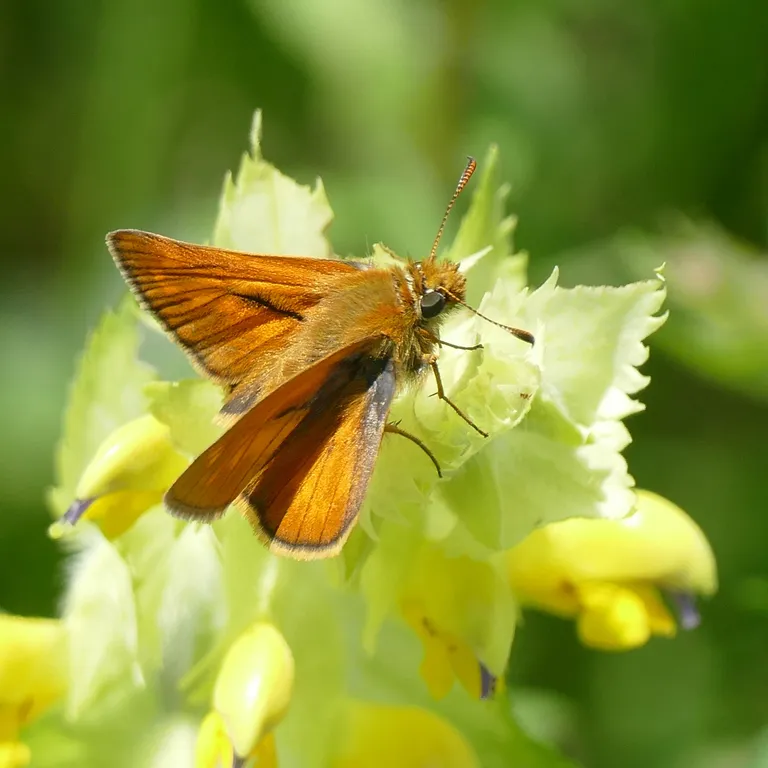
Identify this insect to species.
Ochlodes sylvanus (also Ochlodes venata)
